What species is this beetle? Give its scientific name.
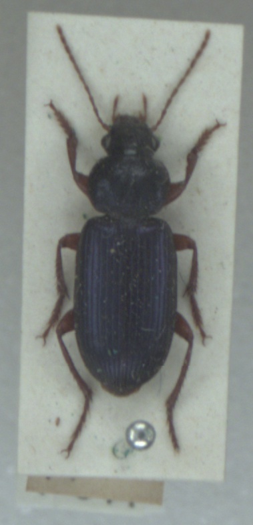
Ophonus ardosiacus
